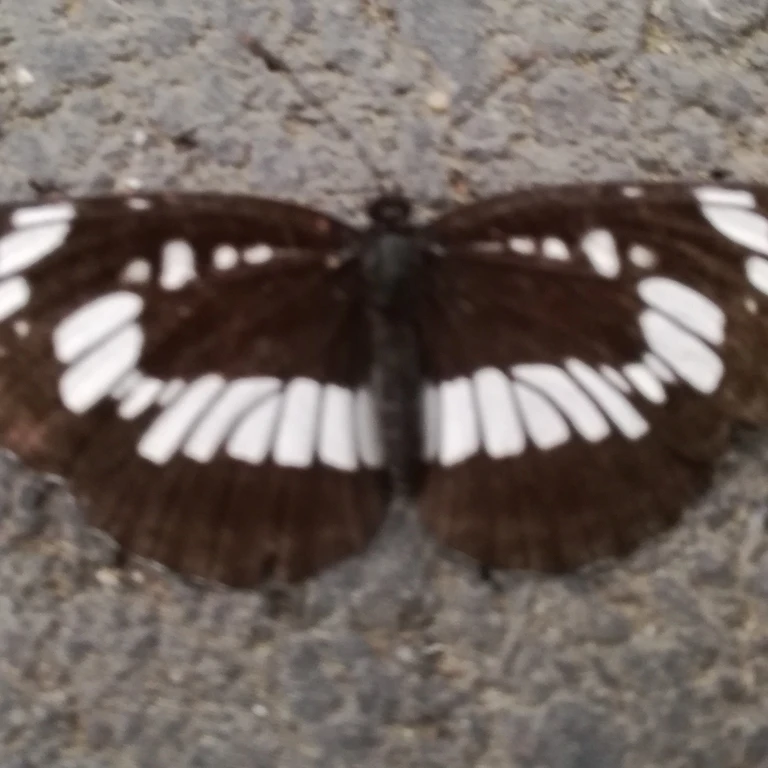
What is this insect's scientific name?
Neptis rivularis
